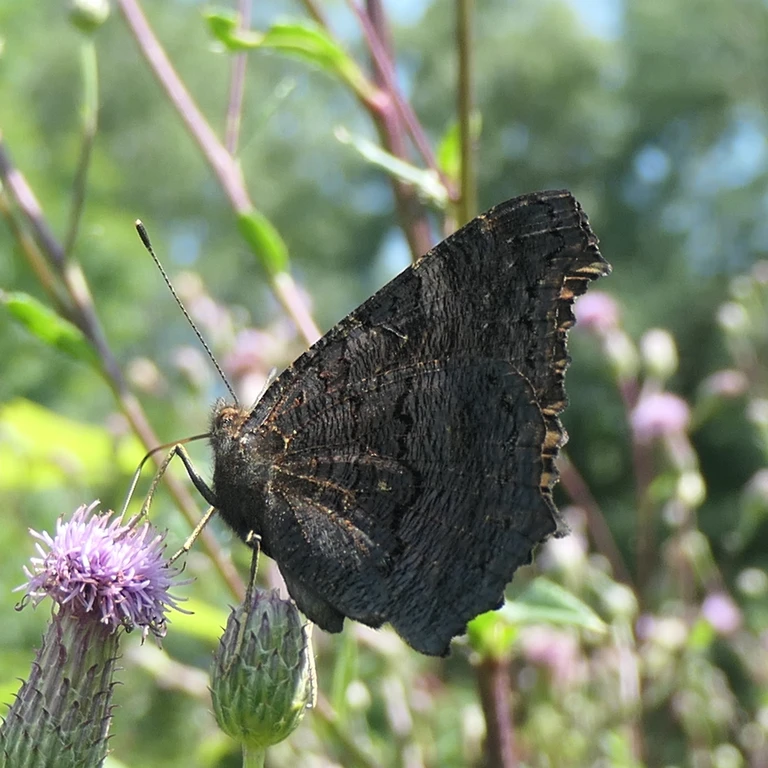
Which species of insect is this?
Aglais io
